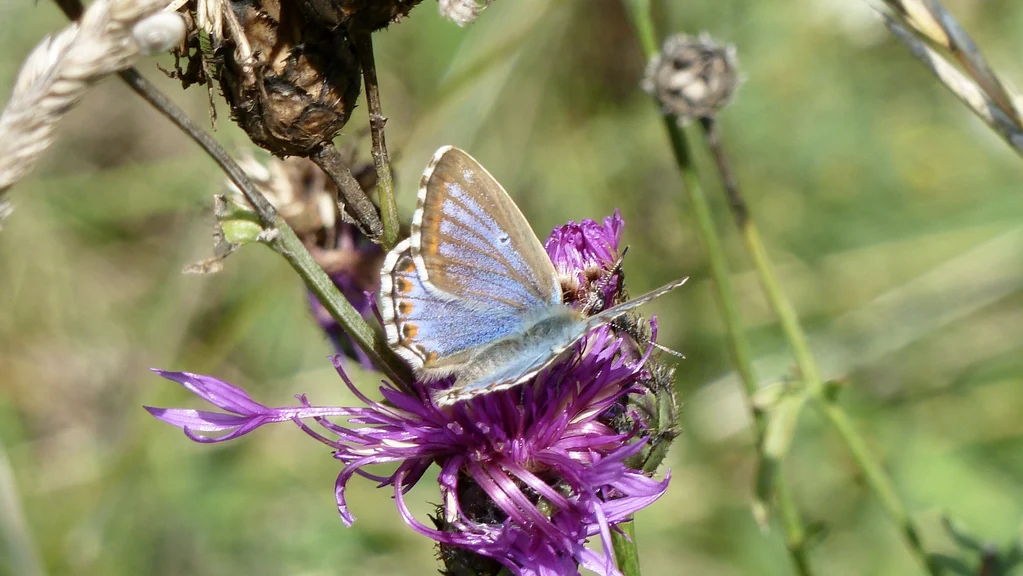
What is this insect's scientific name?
Lysandra bellargus
